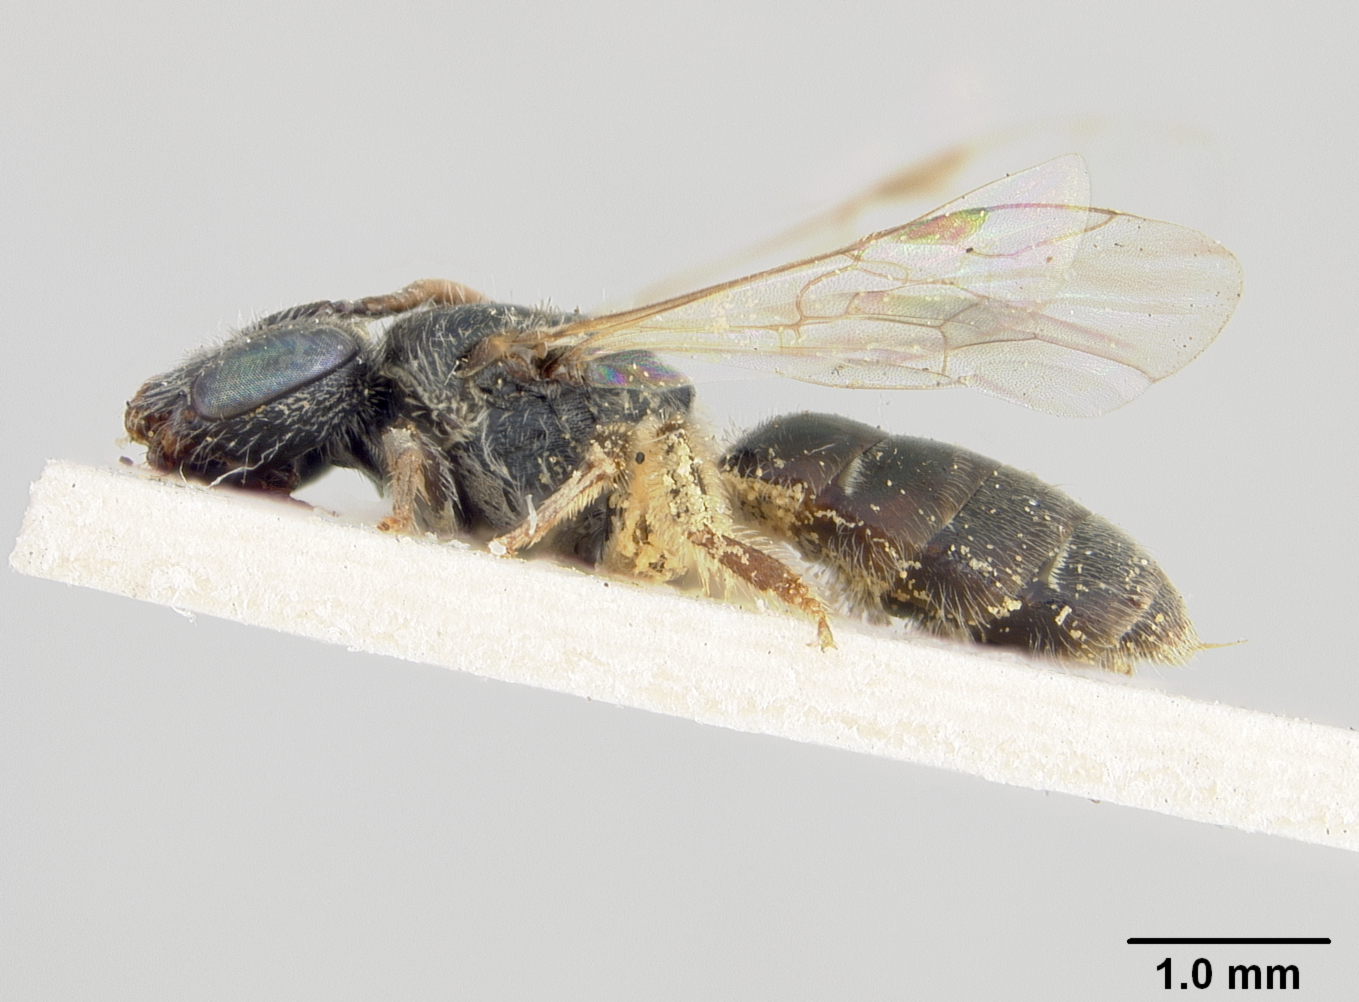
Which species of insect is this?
Halictus dorsicyaneus
